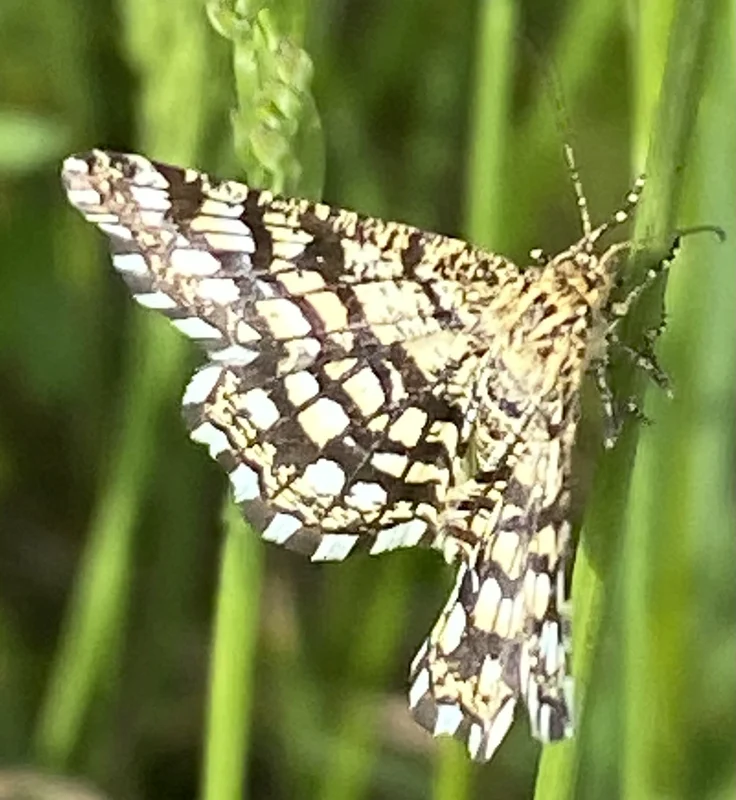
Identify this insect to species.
Chiasmia clathrata
